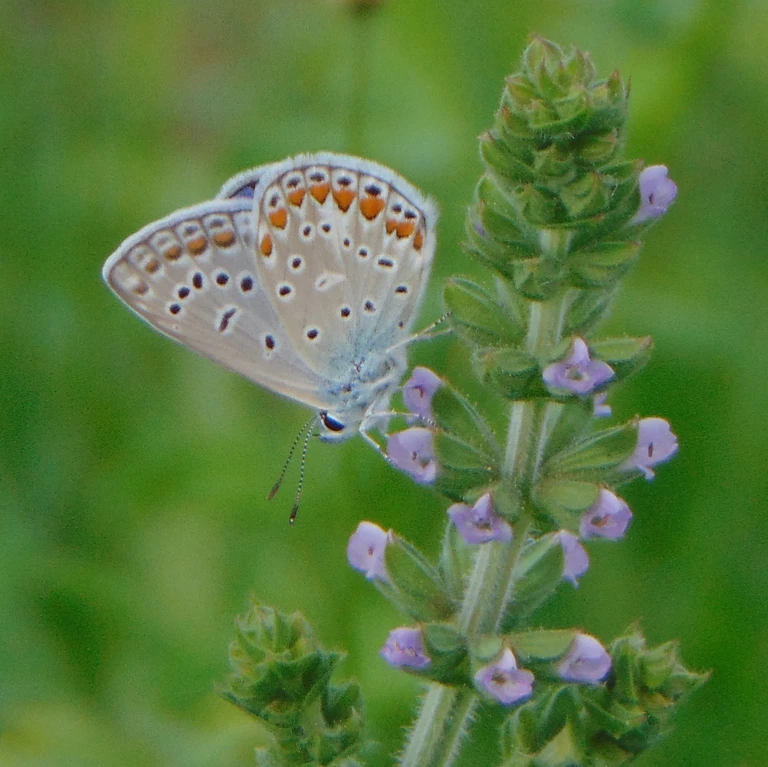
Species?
Polyommatus icarus
